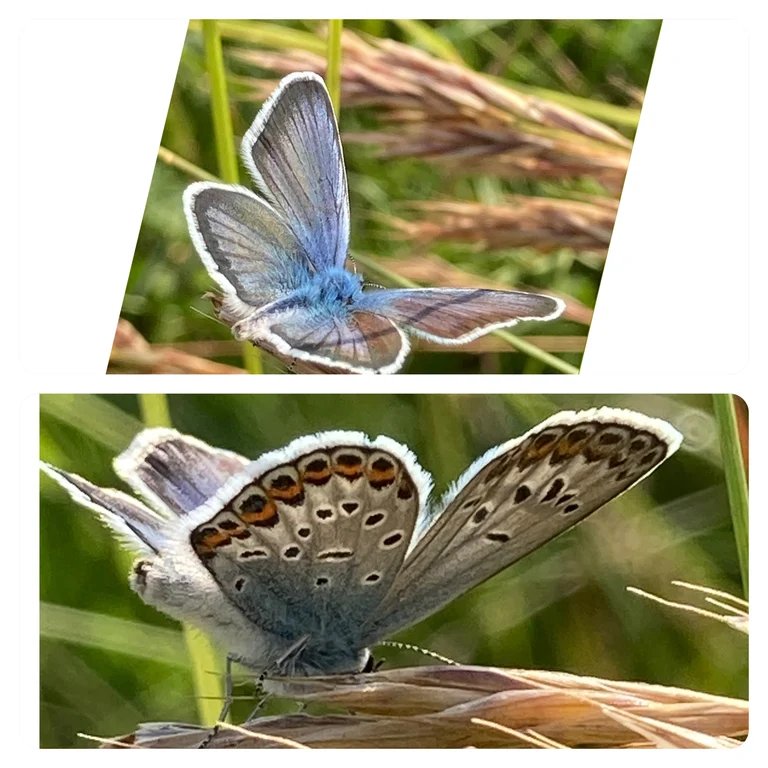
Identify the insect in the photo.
Plebejus argus
